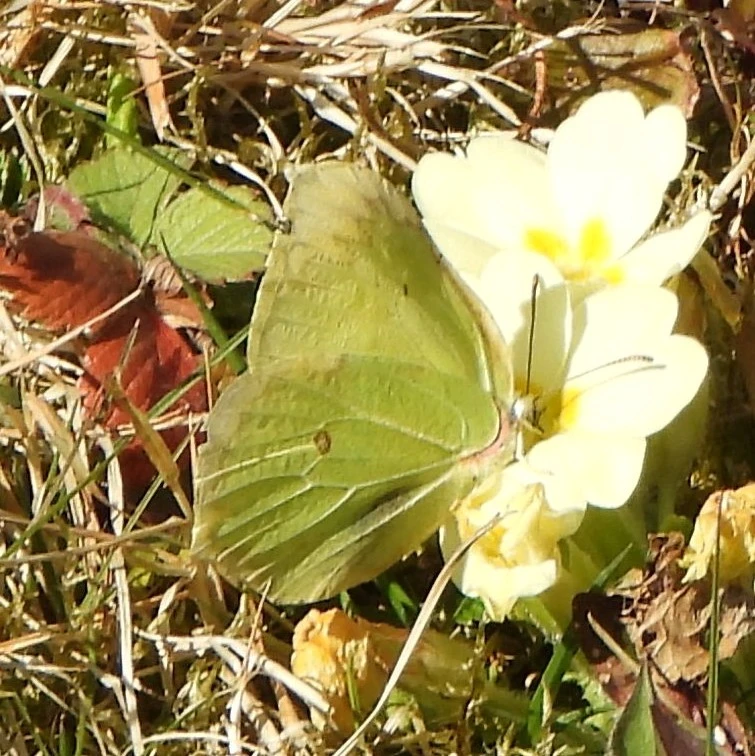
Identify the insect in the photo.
Gonepteryx rhamni
